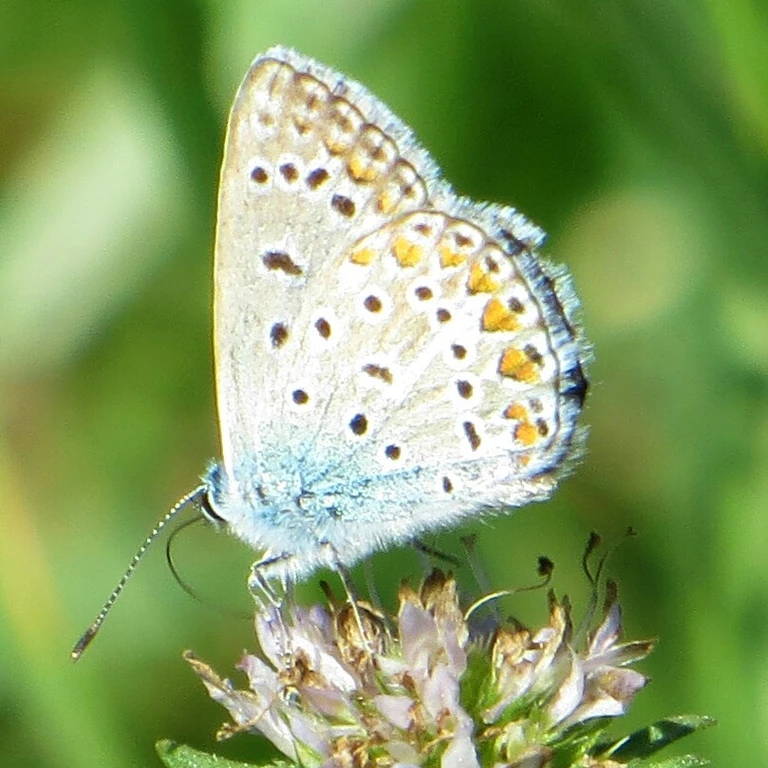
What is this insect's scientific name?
Polyommatus icarus
